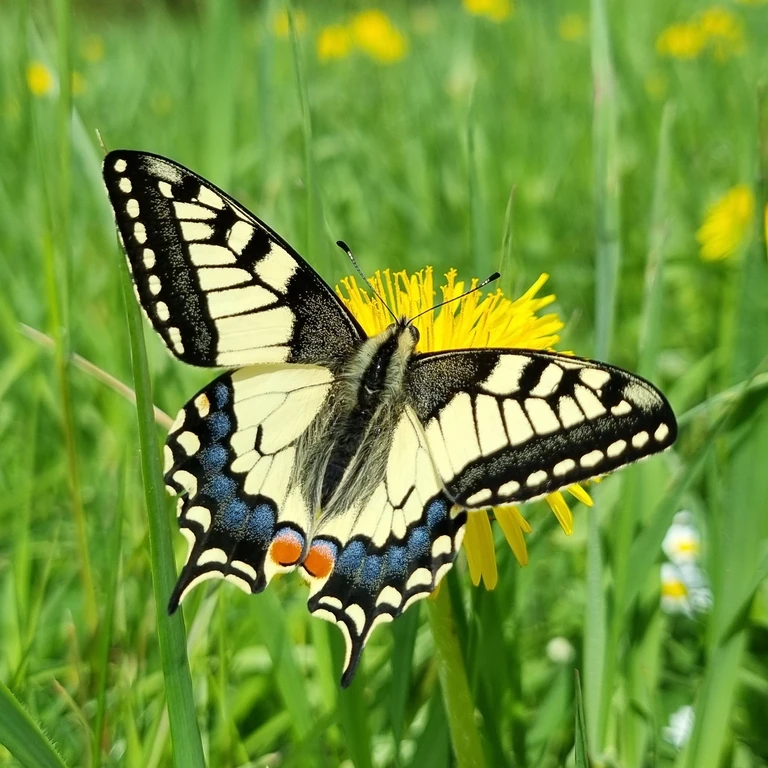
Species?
Papilio machaon
